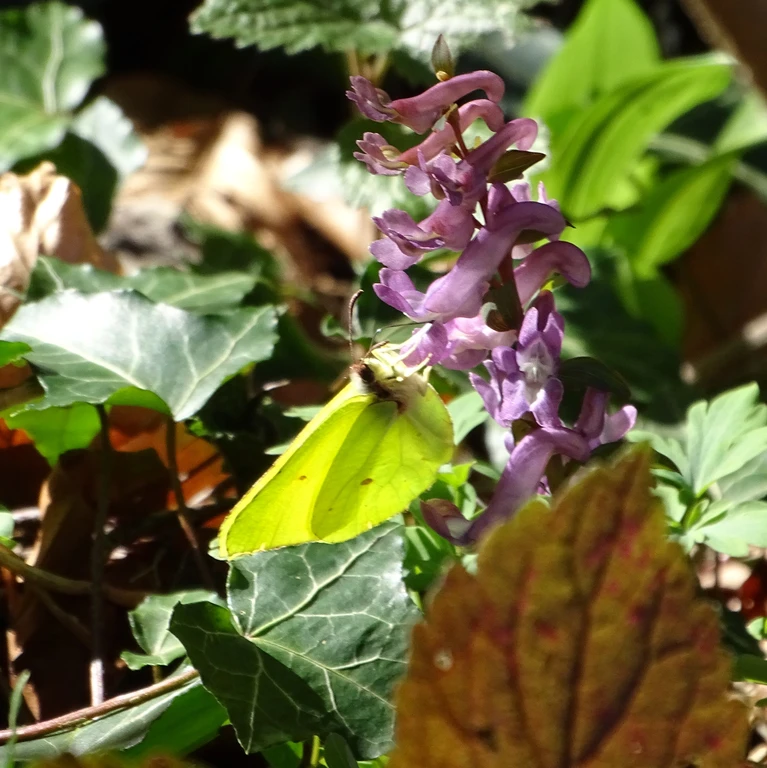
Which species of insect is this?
Gonepteryx rhamni
